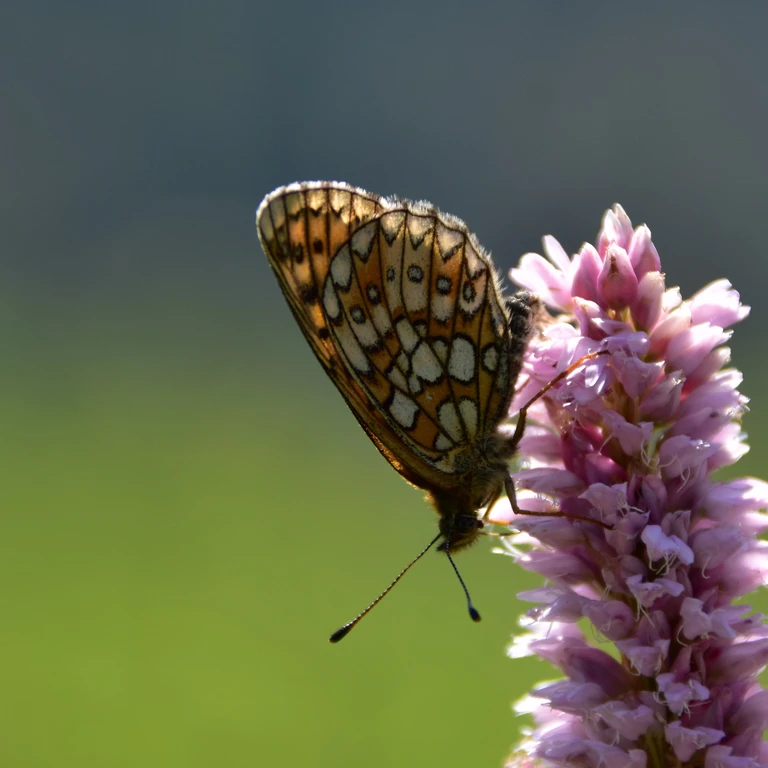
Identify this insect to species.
Boloria eunomia
